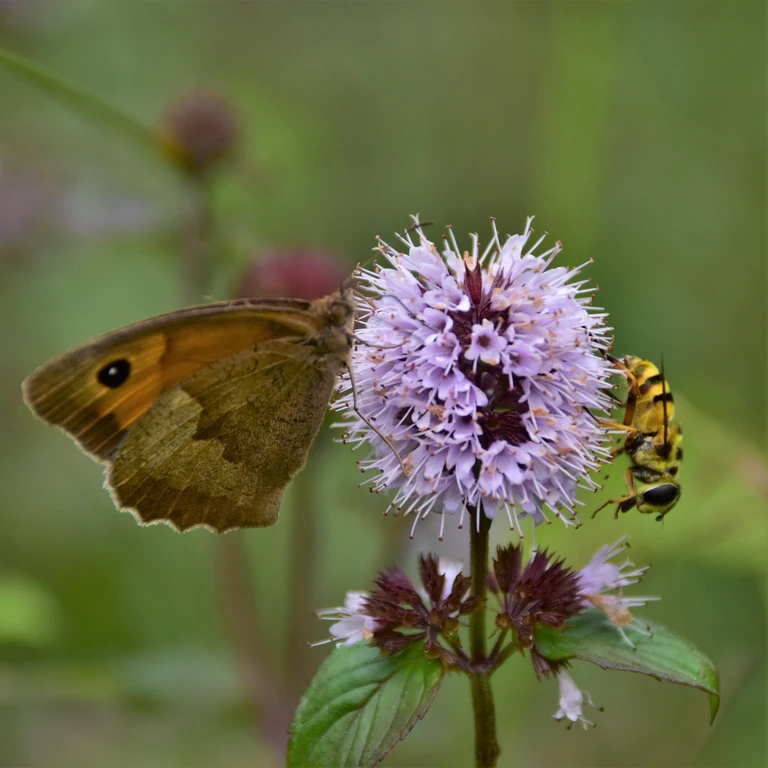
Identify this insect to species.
Maniola jurtina
